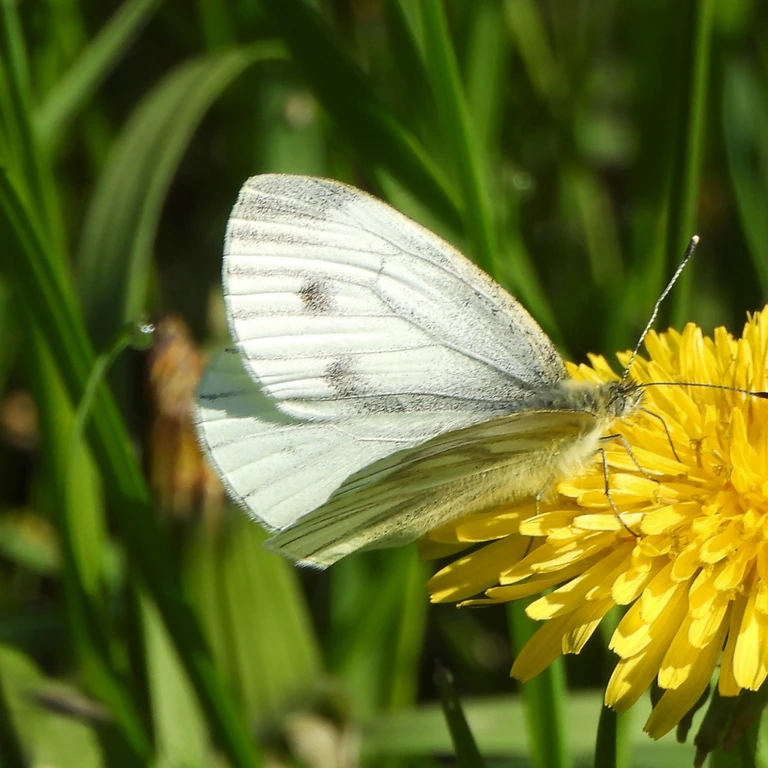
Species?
Pieris napi
